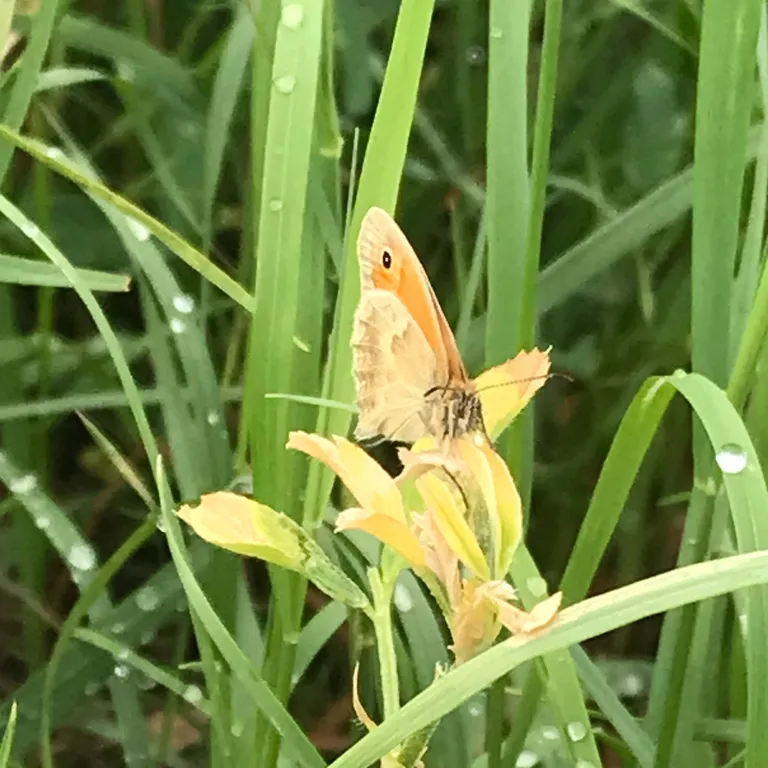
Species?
Coenonympha pamphilus
